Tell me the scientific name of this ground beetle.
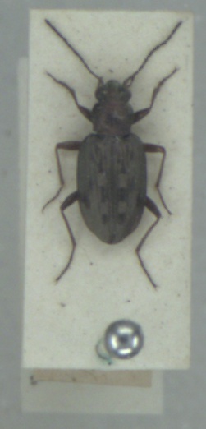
Bembidion litorale
